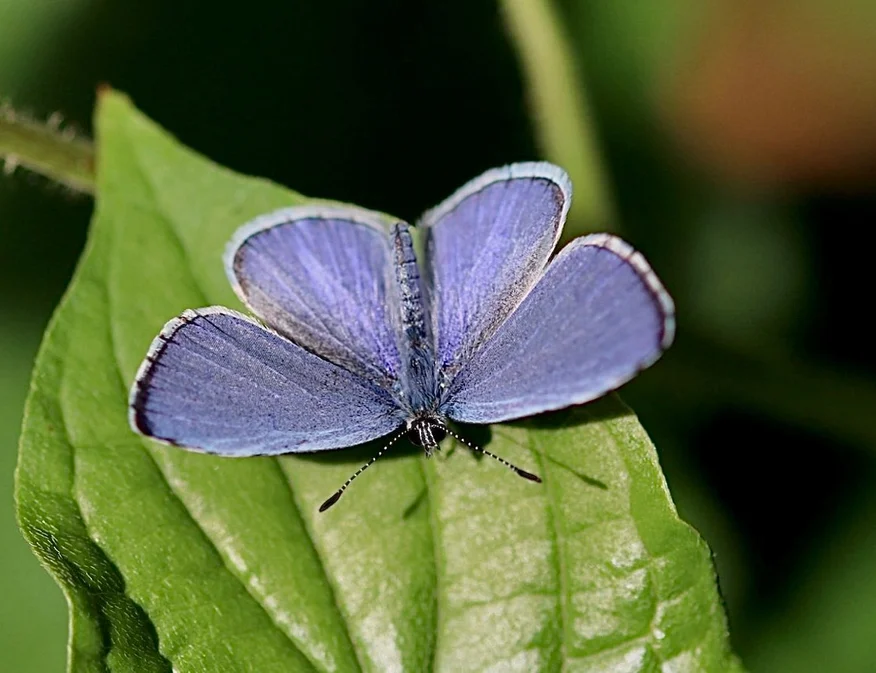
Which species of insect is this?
Celastrina argiolus
